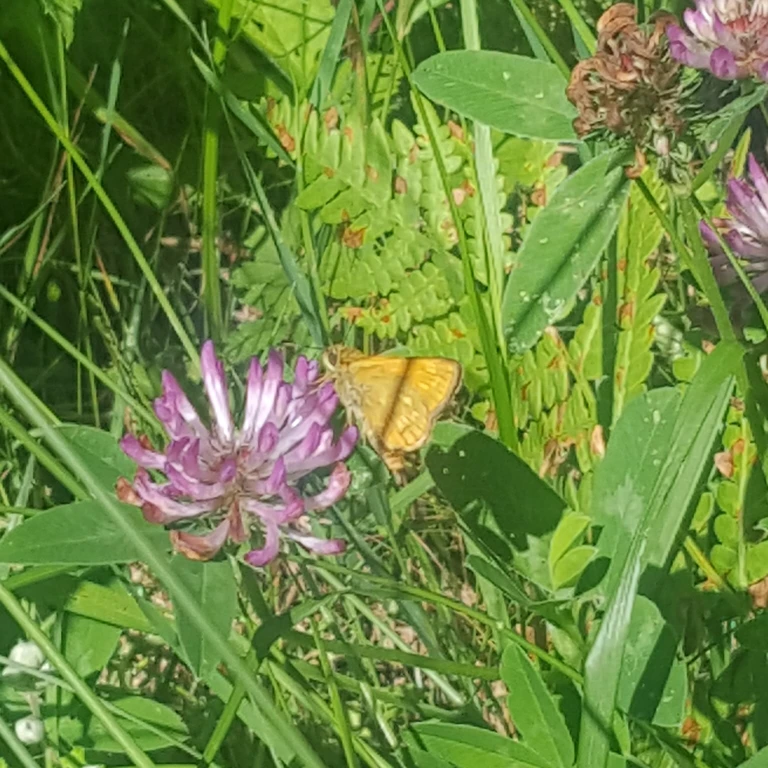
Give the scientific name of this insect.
Ochlodes sylvanus (also Ochlodes venata)
